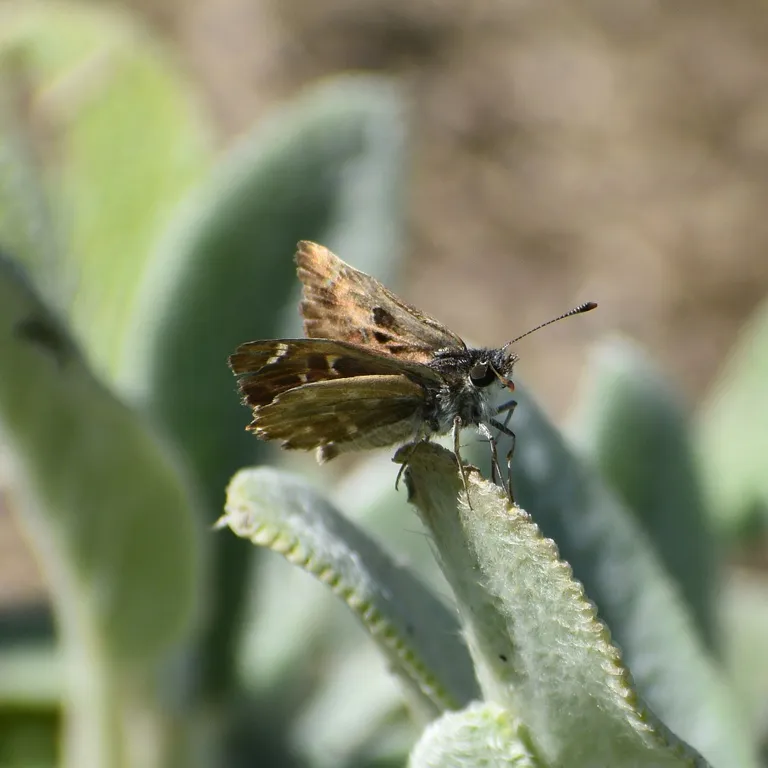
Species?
Carcharodus alceae
